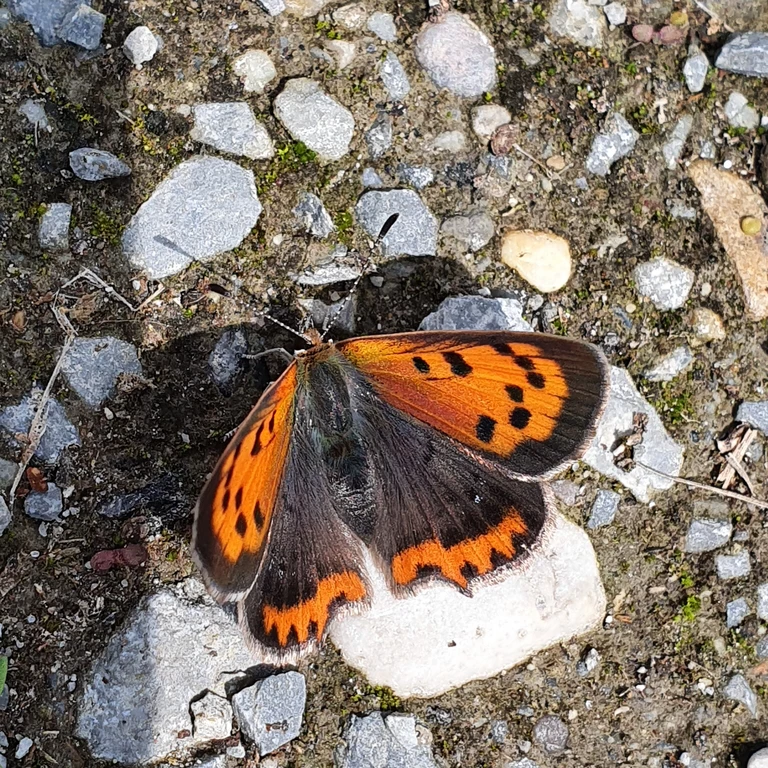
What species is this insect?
Lycaena phlaeas
